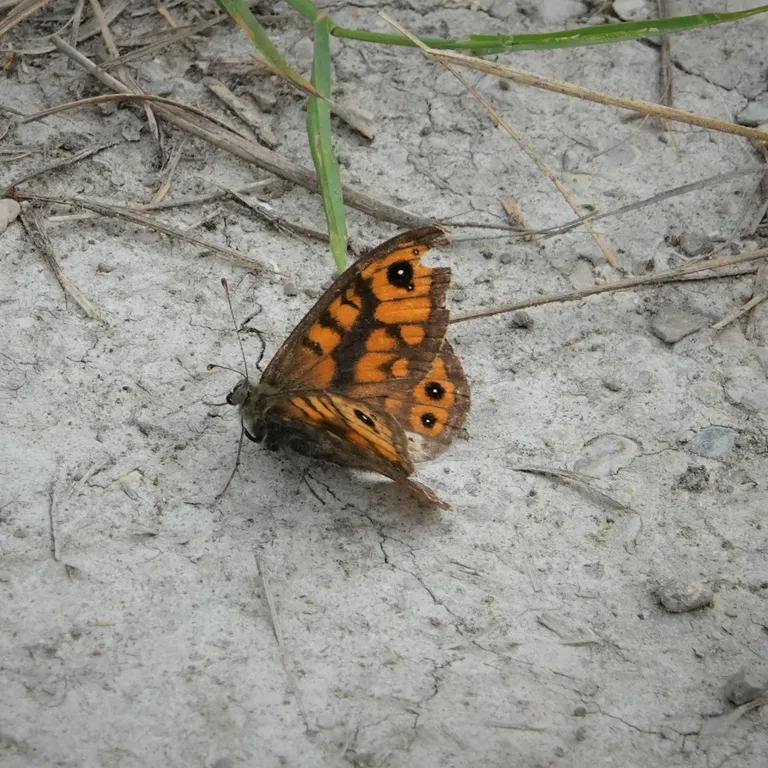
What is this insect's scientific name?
Lasiommata megera (also Pararge megera)
